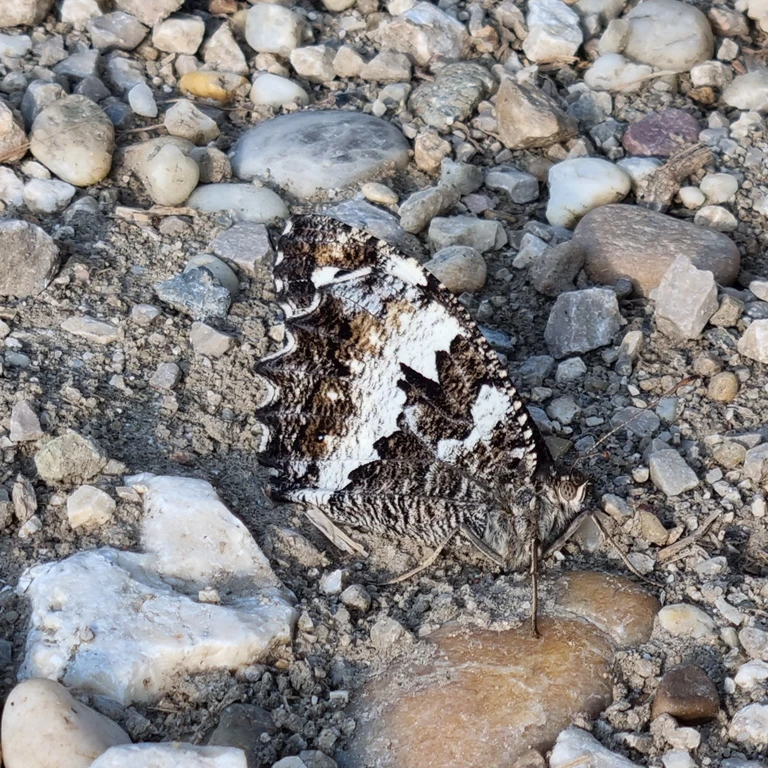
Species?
Brintesia circe
